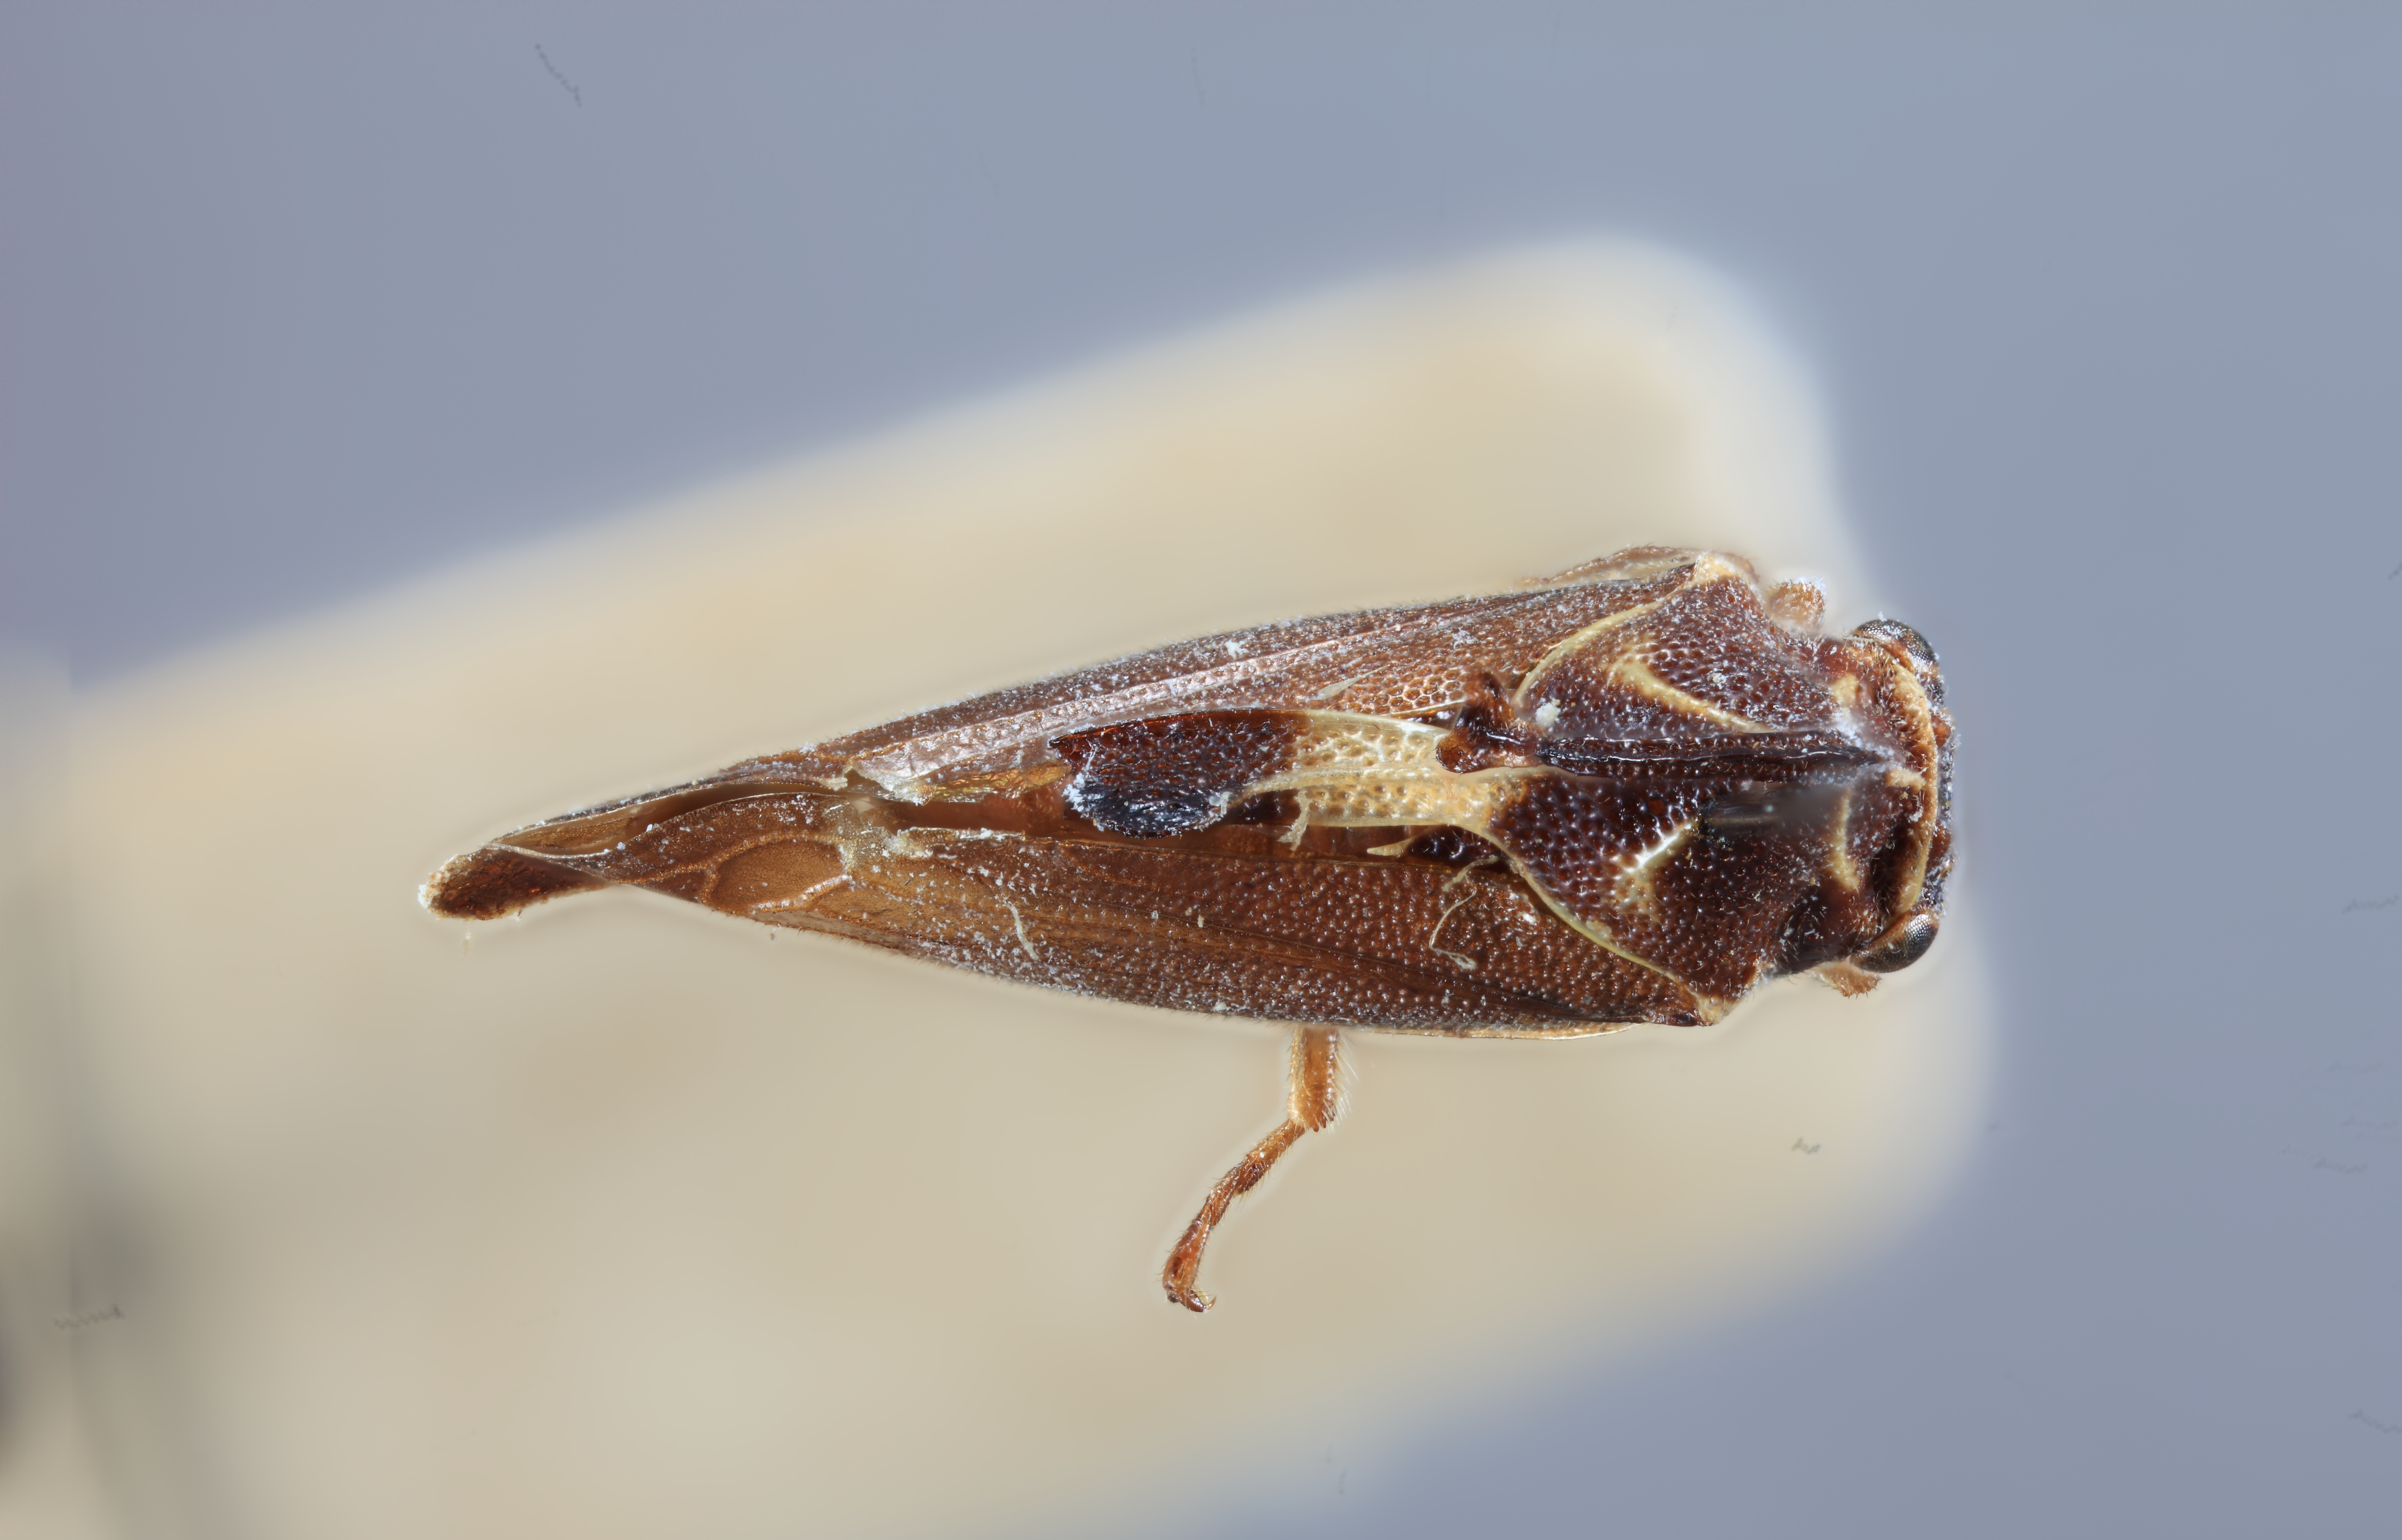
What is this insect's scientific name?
Pyrpolyrium fulmeki
